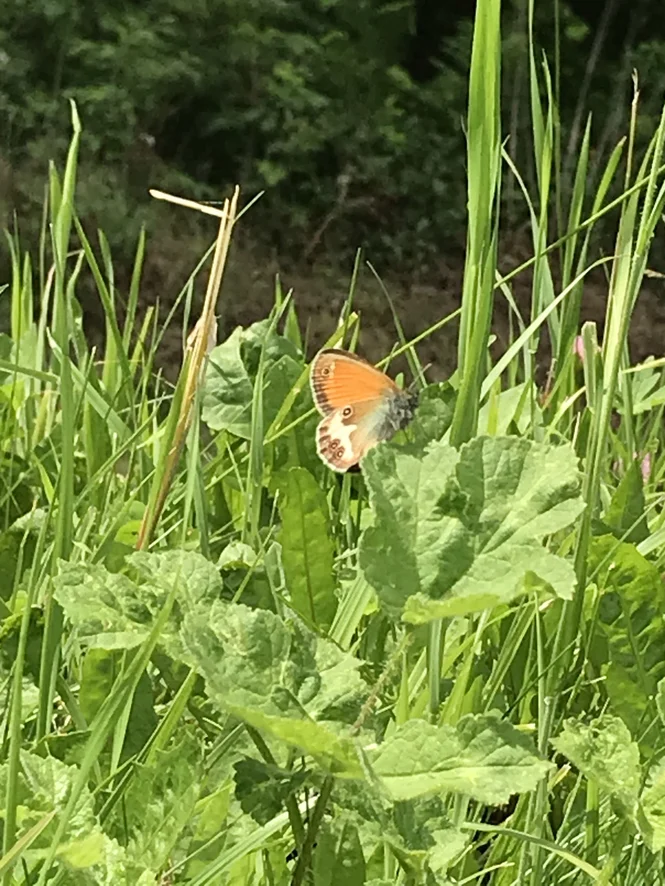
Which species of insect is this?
Coenonympha arcania
